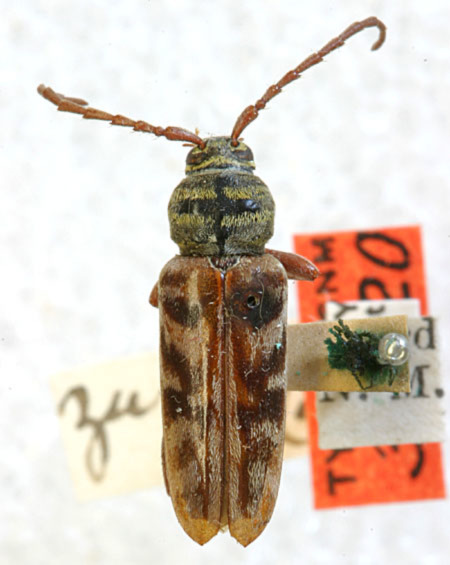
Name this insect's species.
Cyllene zuniana
